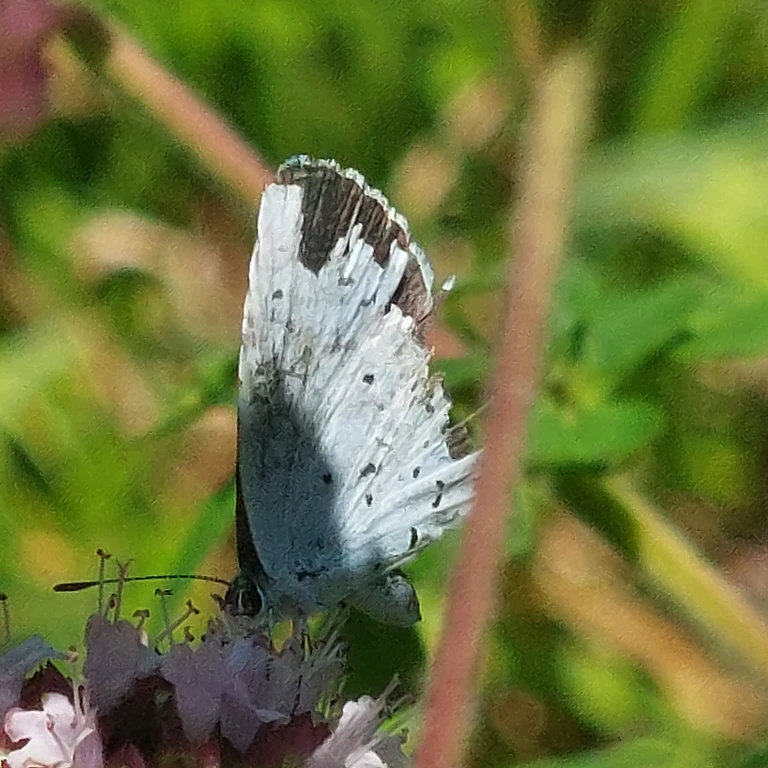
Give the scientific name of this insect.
Celastrina argiolus
